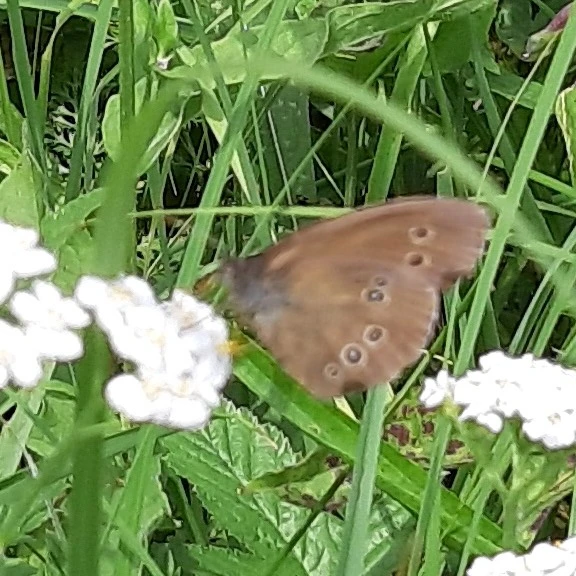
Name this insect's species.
Aphantopus hyperantus
